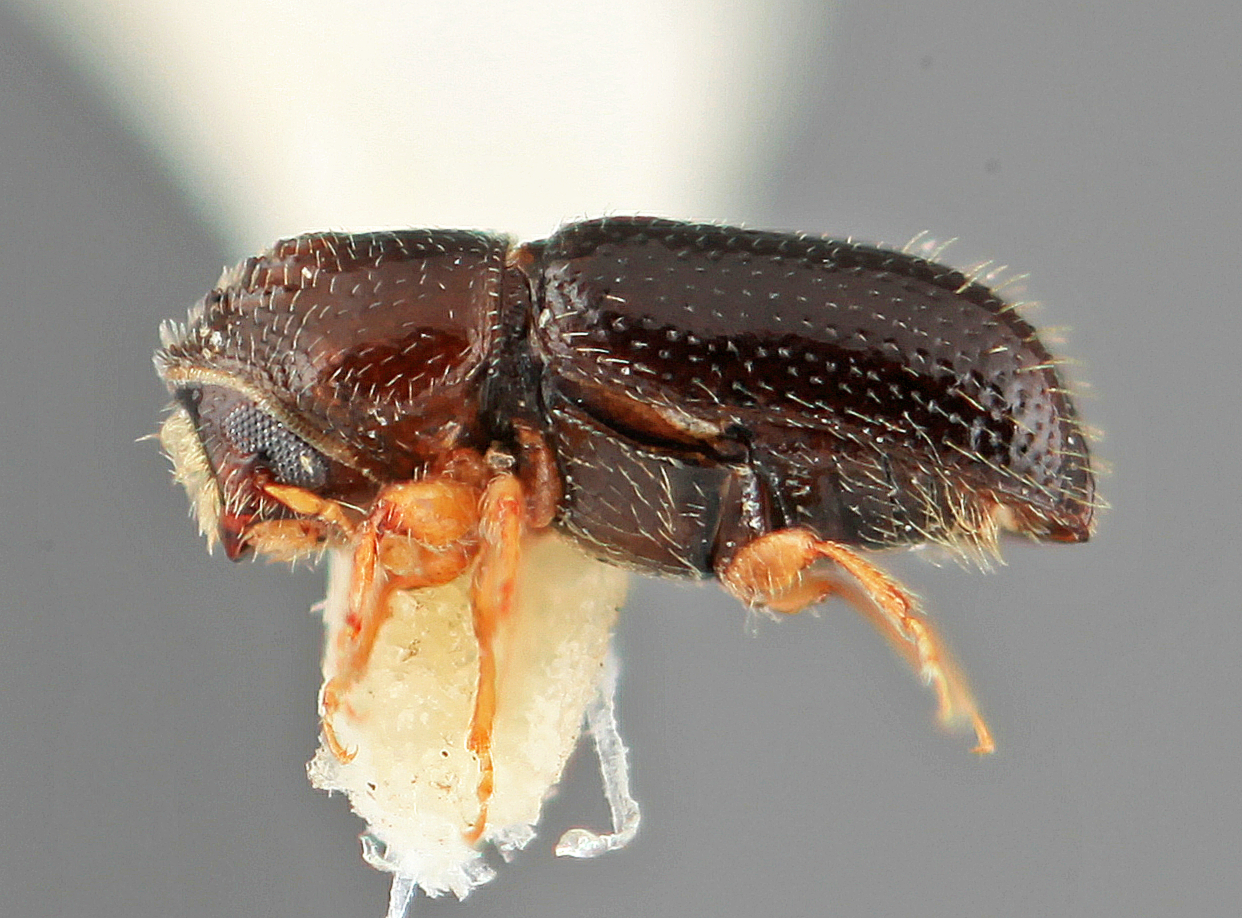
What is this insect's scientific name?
Pityophthorus franseriae
